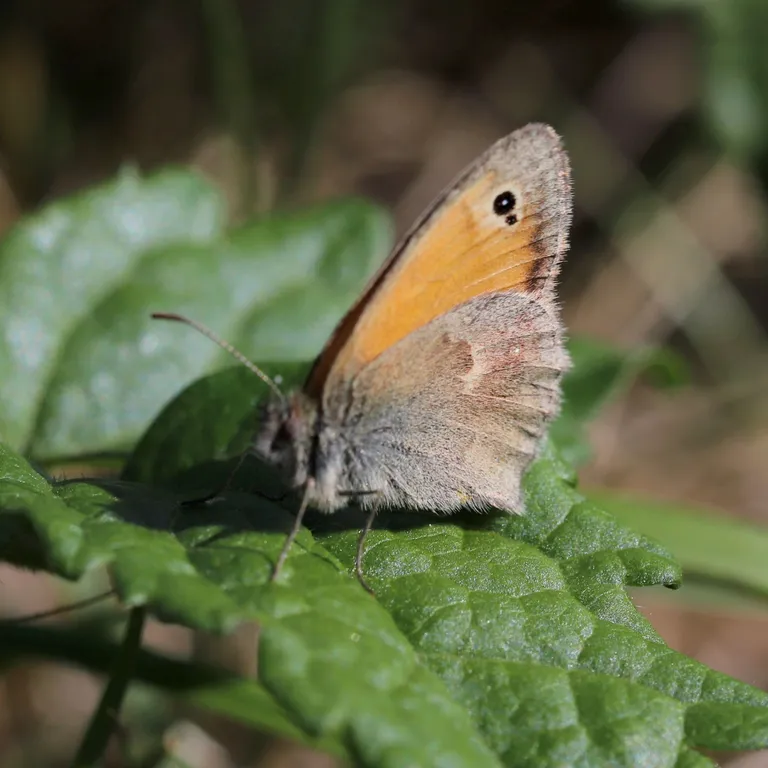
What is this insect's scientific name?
Coenonympha pamphilus
